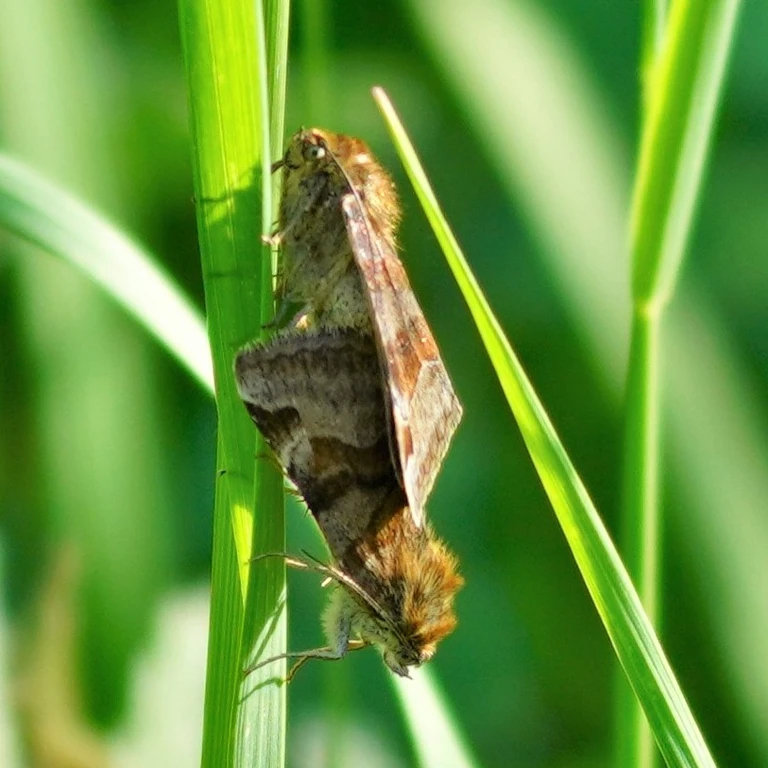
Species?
Euclidia glyphica
